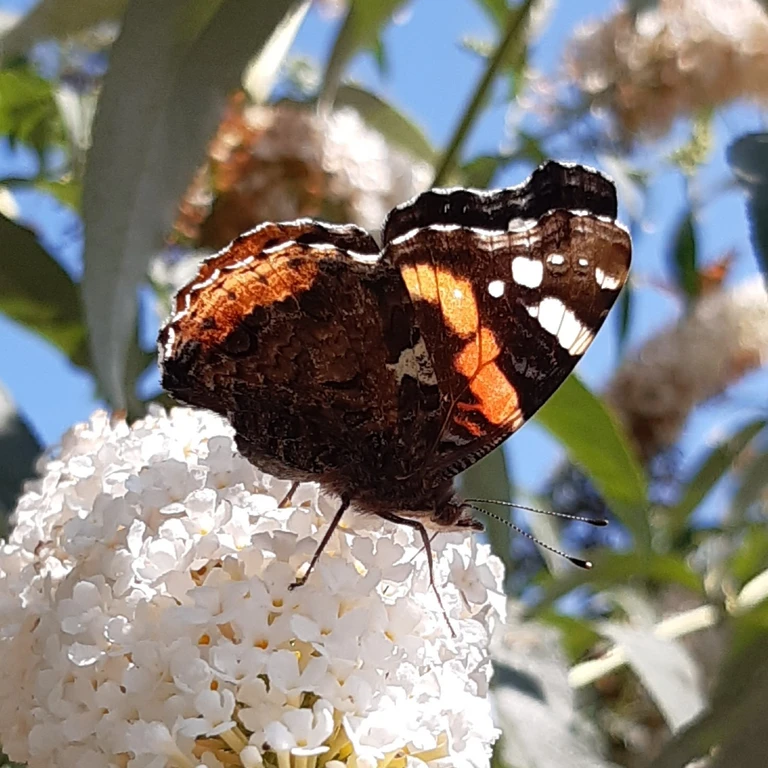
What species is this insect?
Vanessa atalanta
